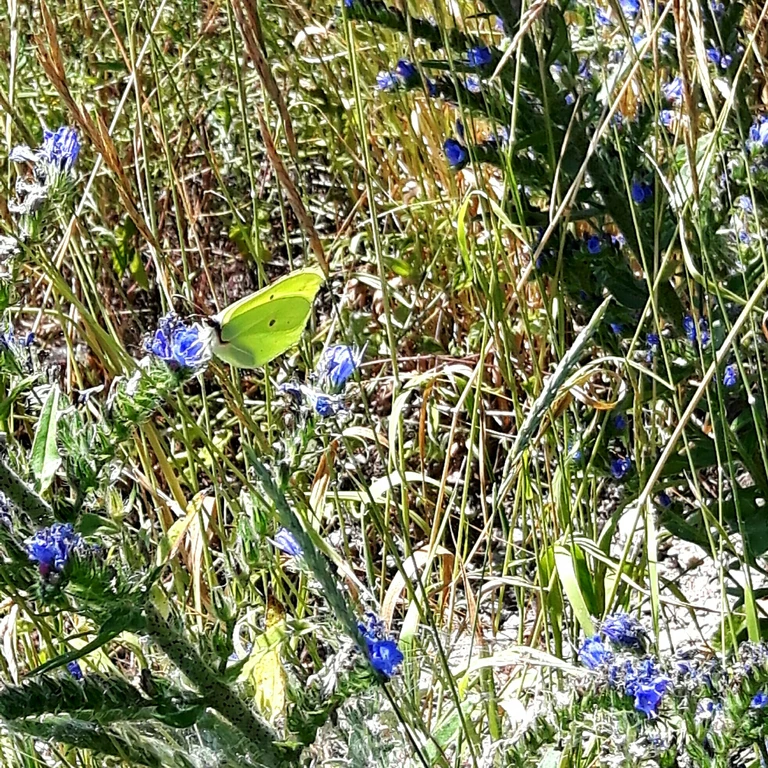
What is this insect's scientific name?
Gonepteryx rhamni
